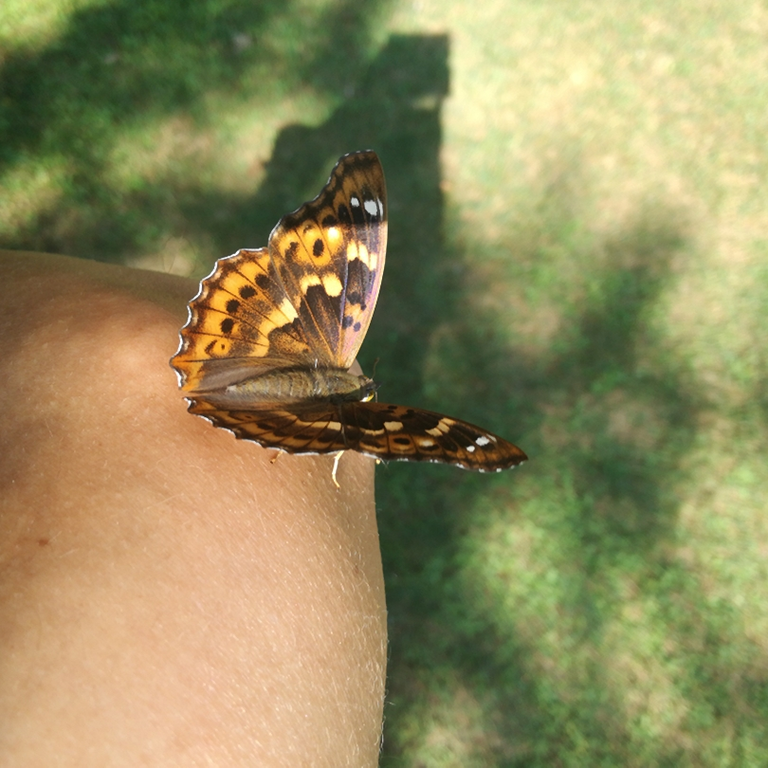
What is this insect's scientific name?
Apatura ilia
